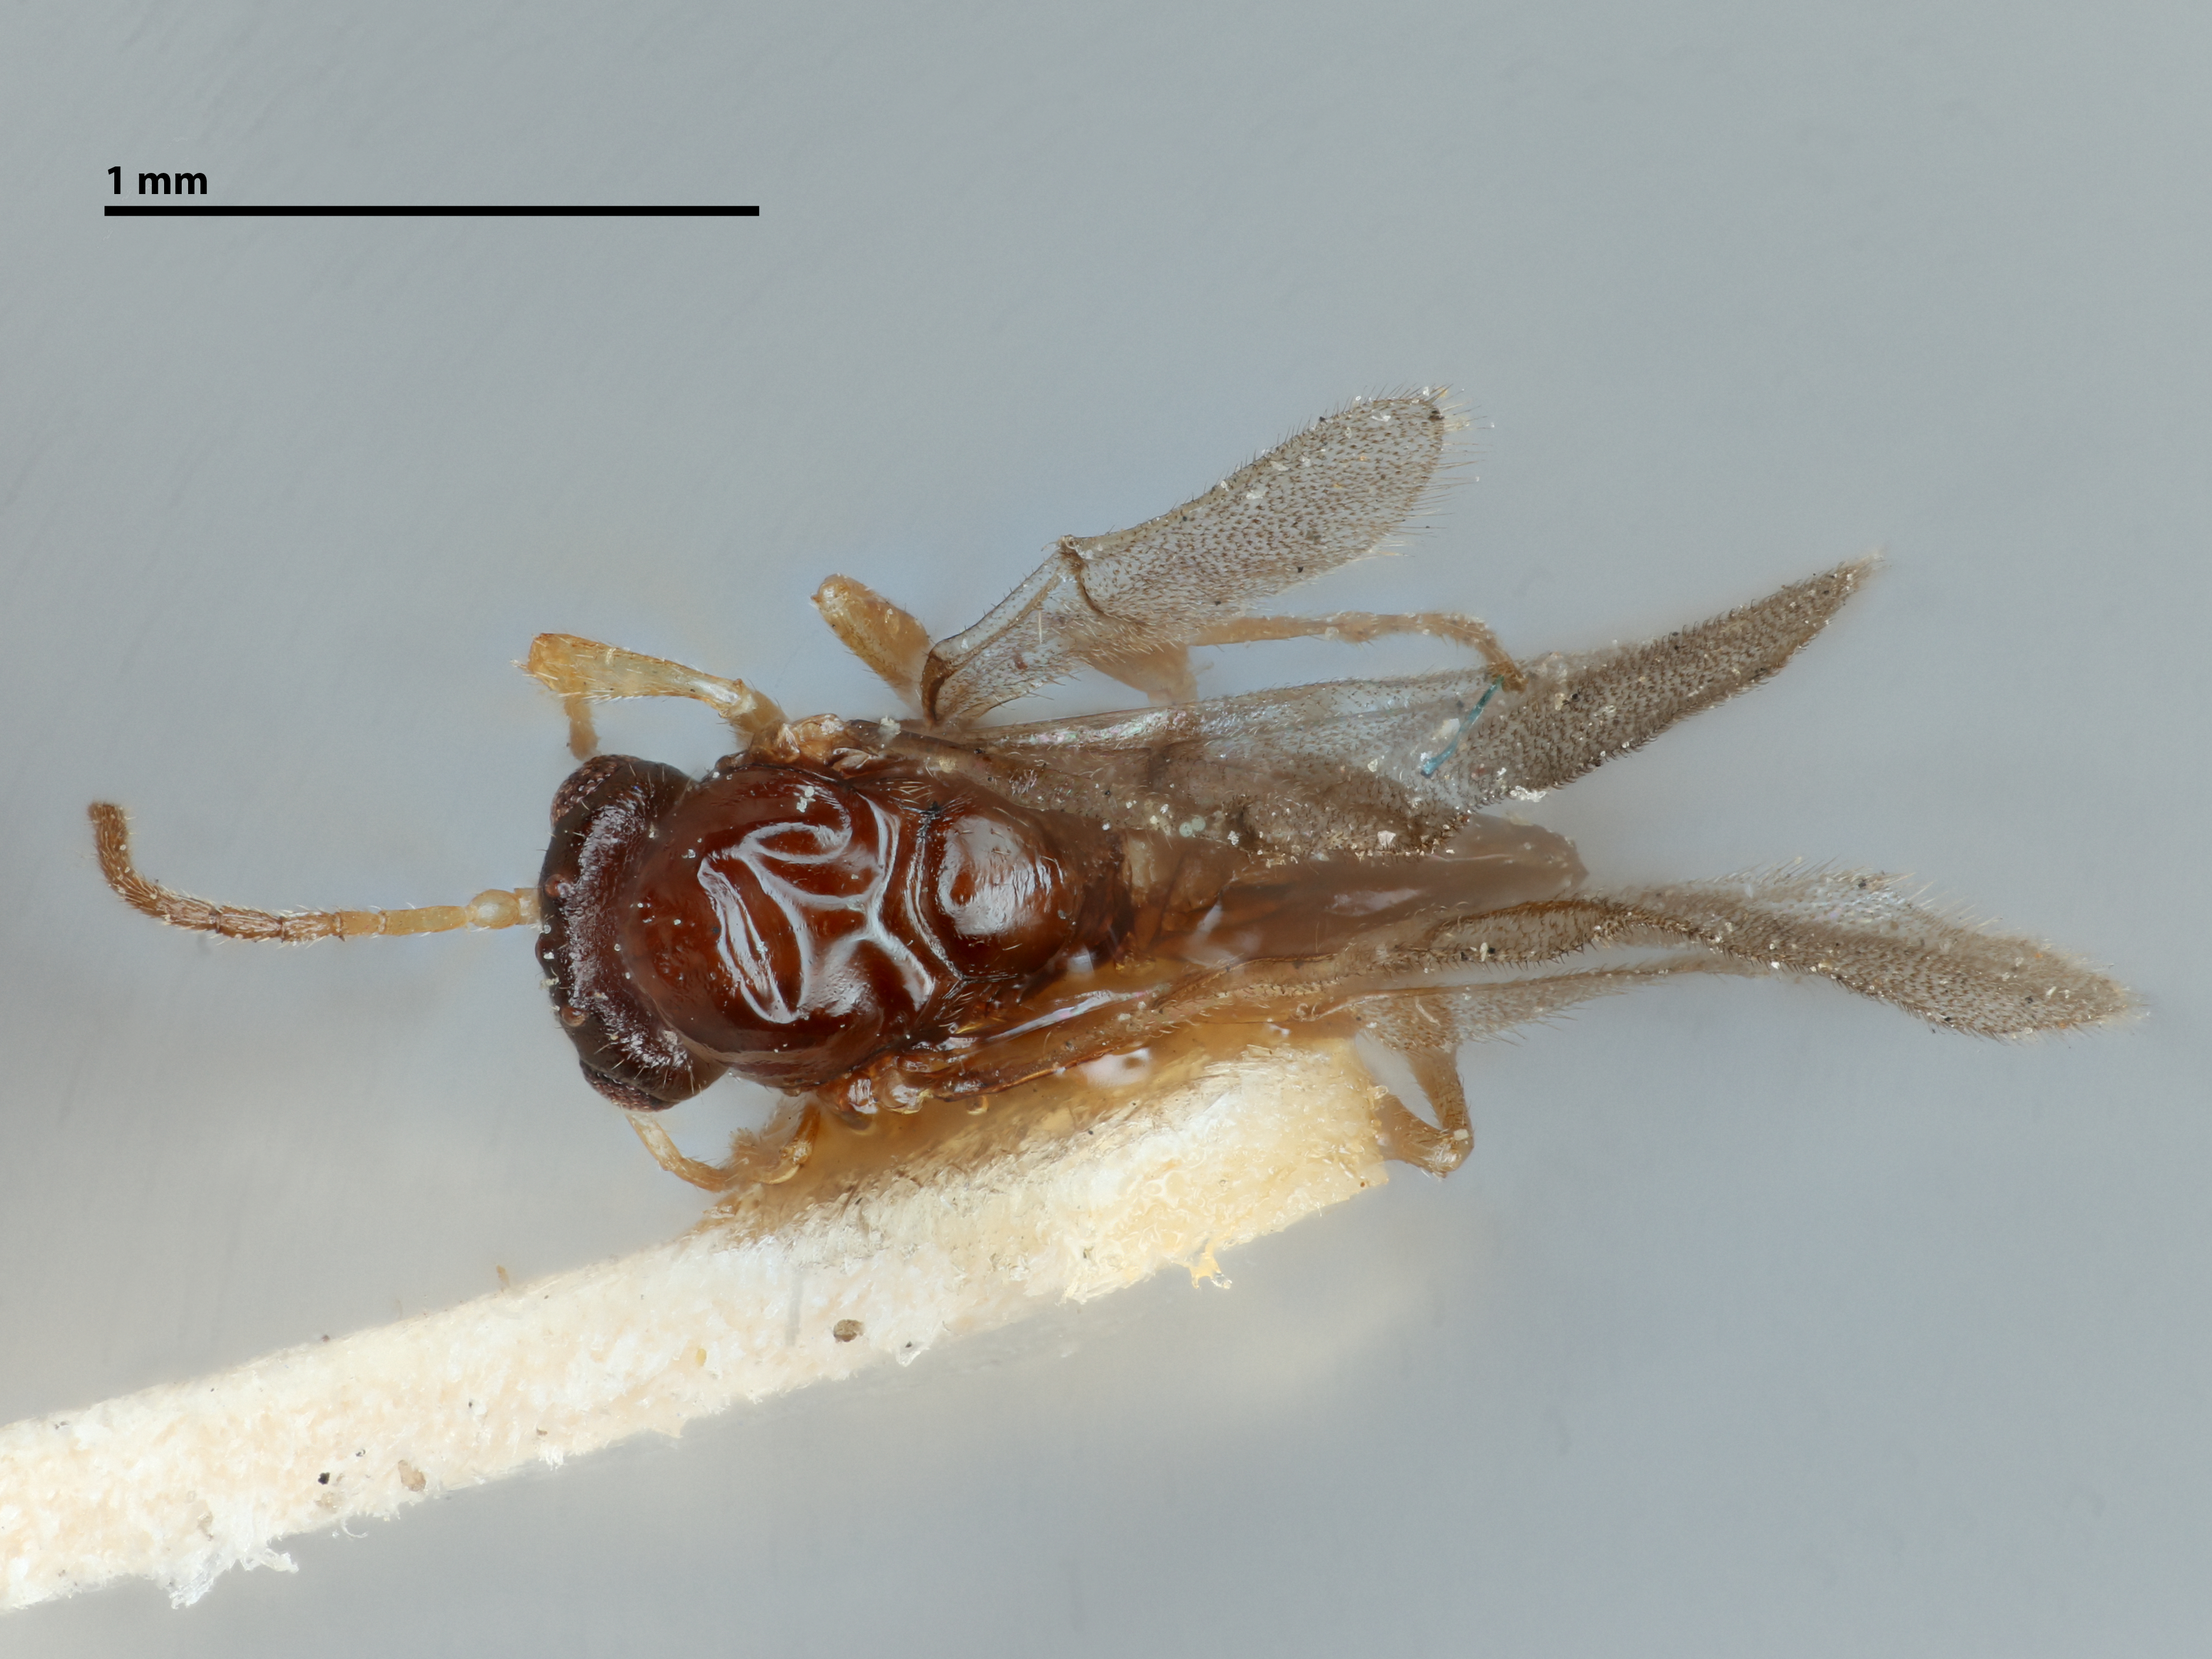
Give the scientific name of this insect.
Neuroterus fugiens
